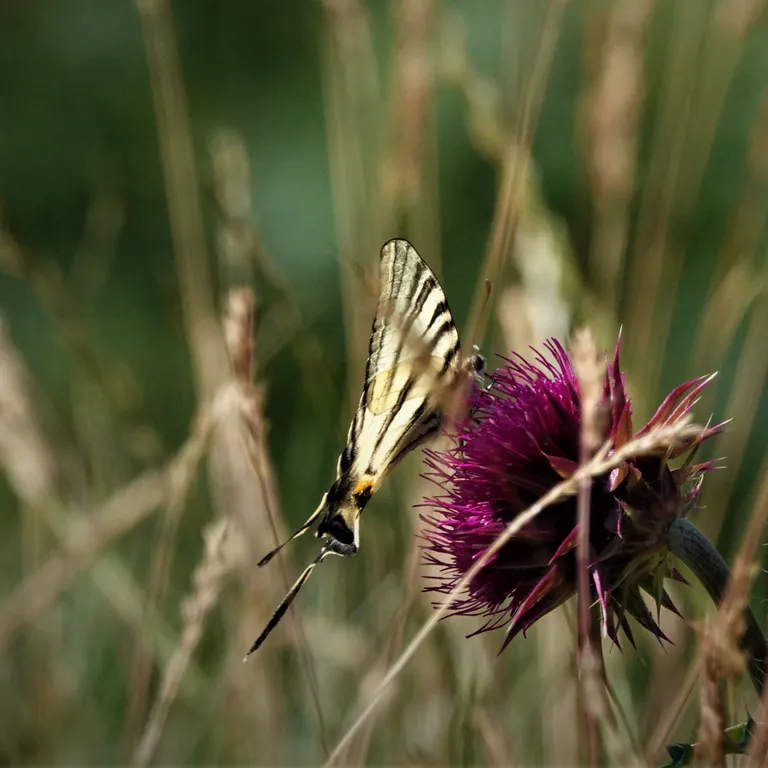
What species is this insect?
Iphiclides podalirius
